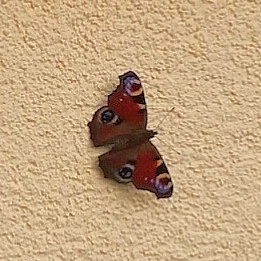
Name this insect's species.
Aglais io
